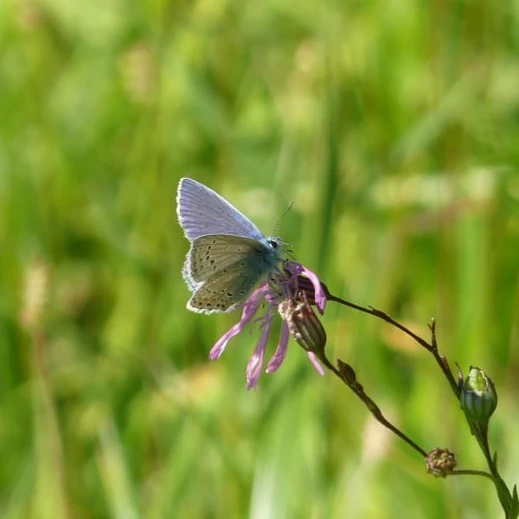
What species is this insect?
Polyommatus icarus
